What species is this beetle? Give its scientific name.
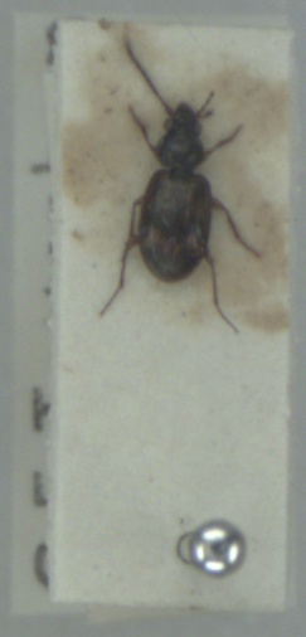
Bembidion fumigatum
